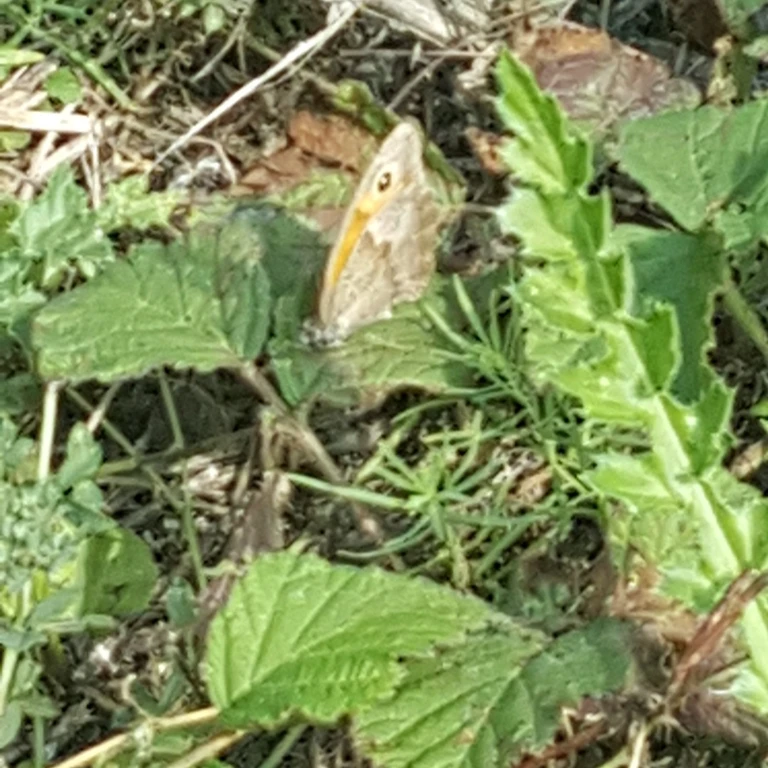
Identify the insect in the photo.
Maniola jurtina
